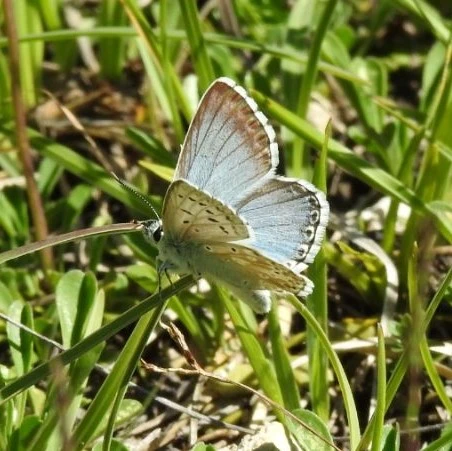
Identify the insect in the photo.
Lysandra coridon
